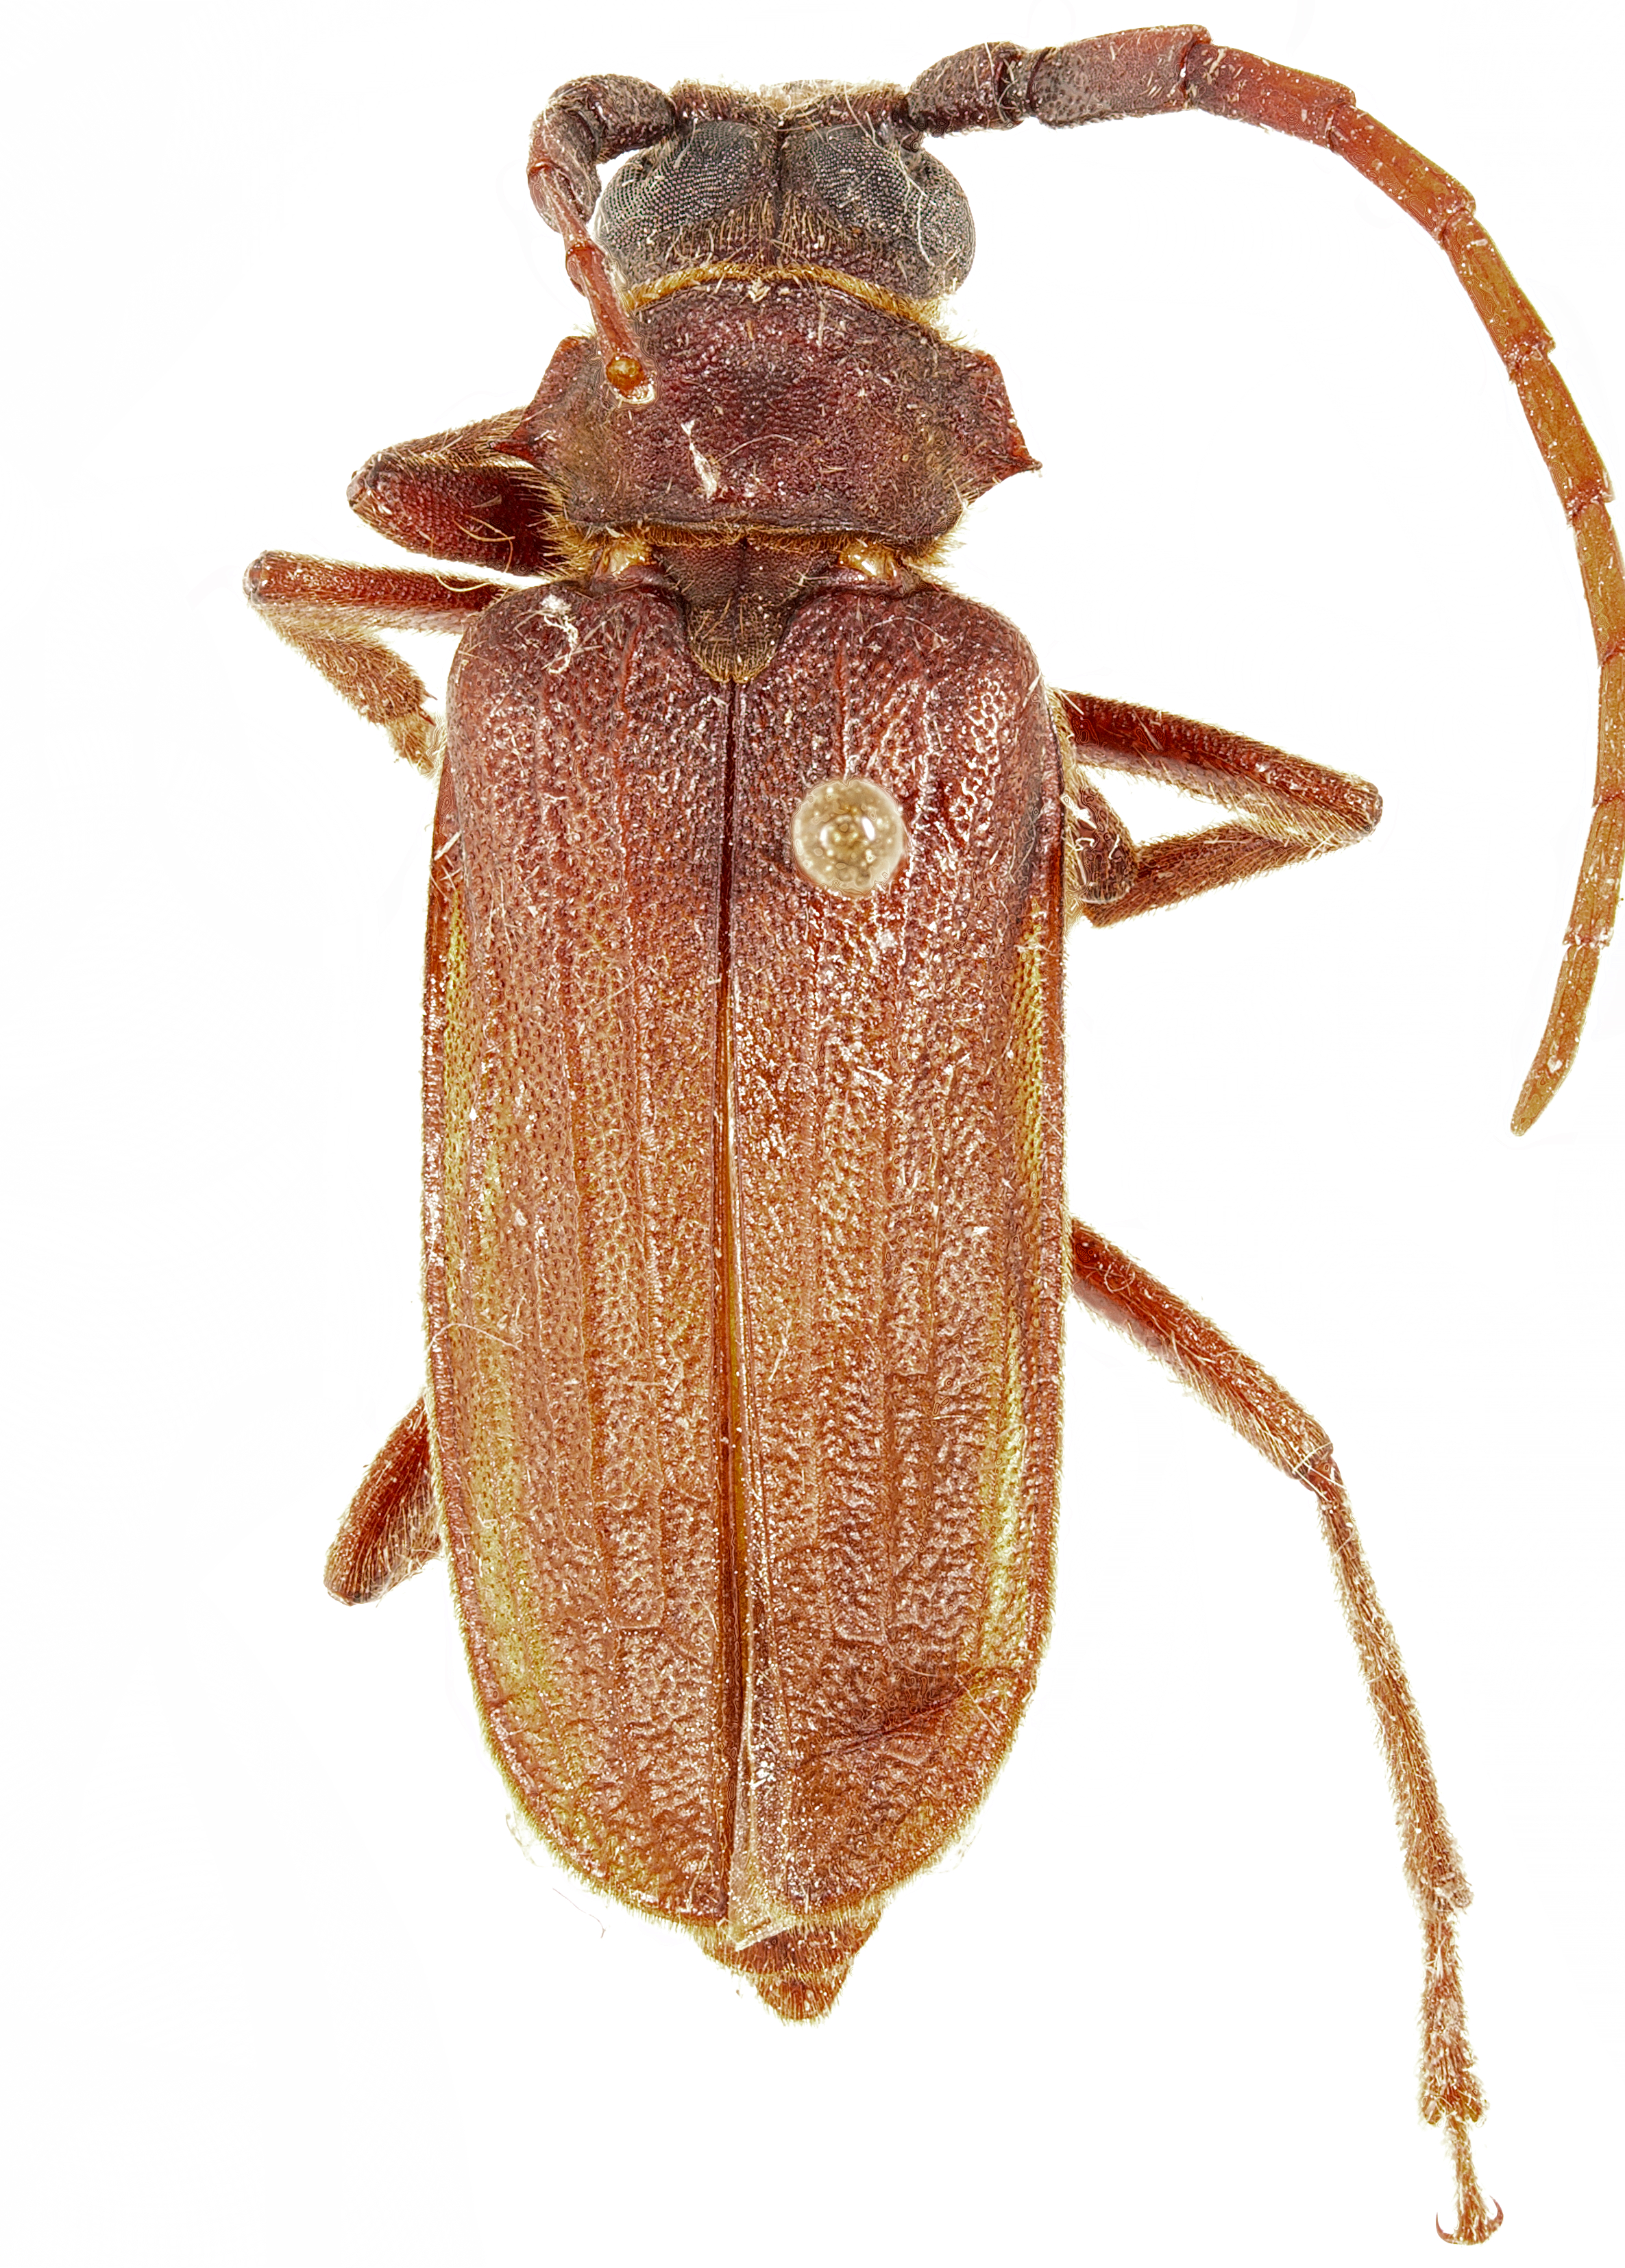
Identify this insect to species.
Sarmydus antennatus
